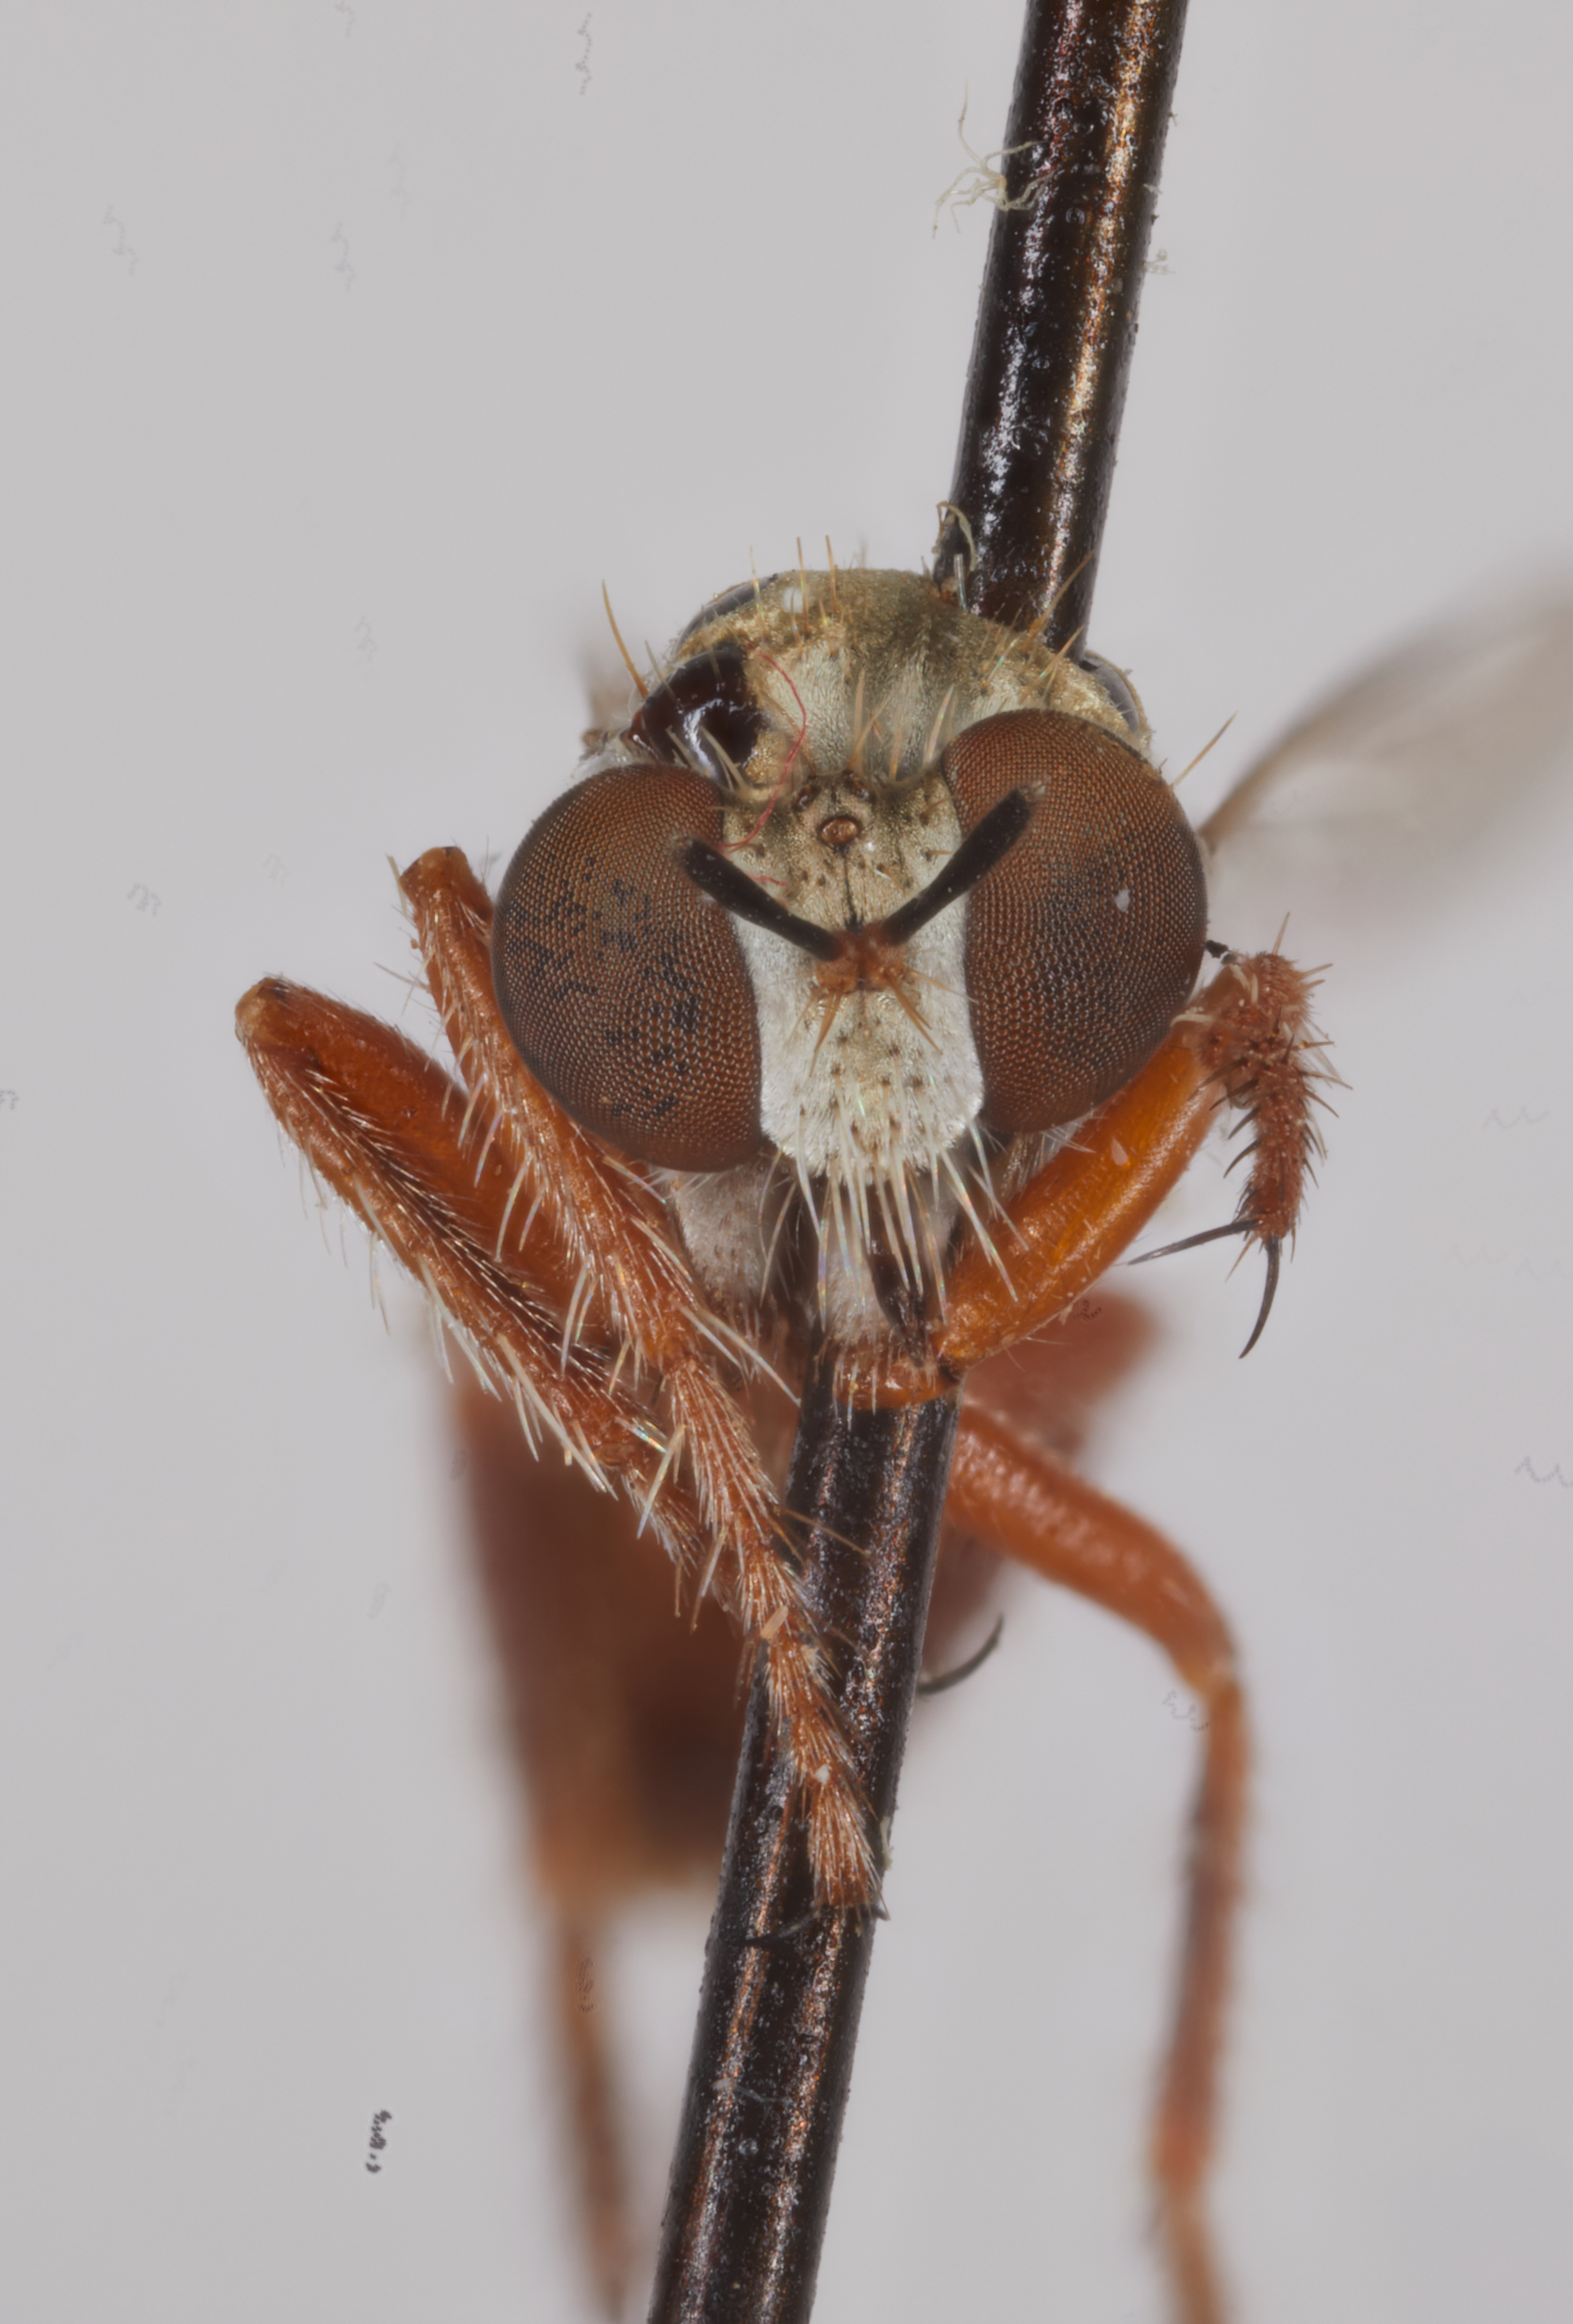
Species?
Parataracticus melanderi
